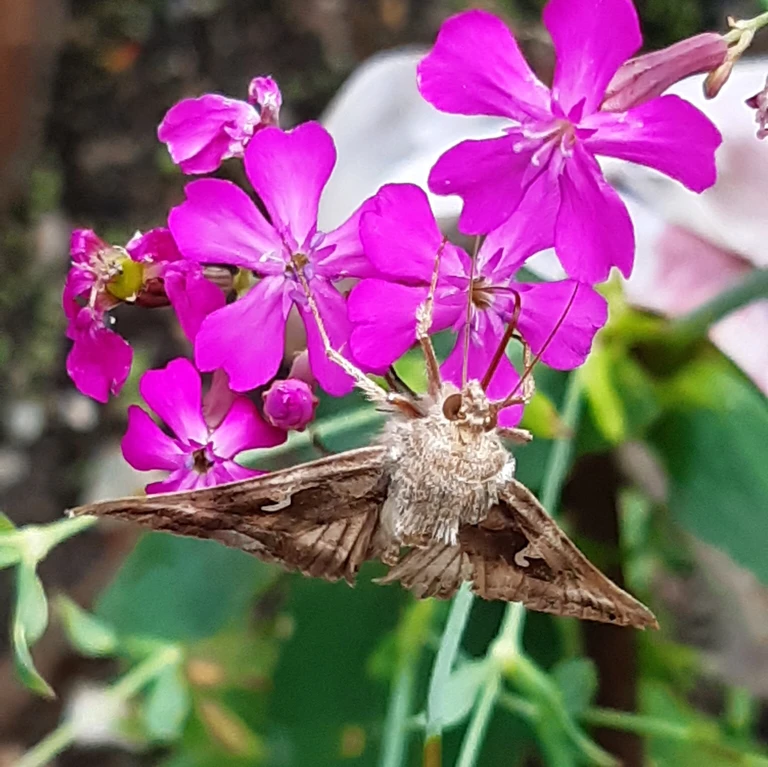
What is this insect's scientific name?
Autographa gamma
